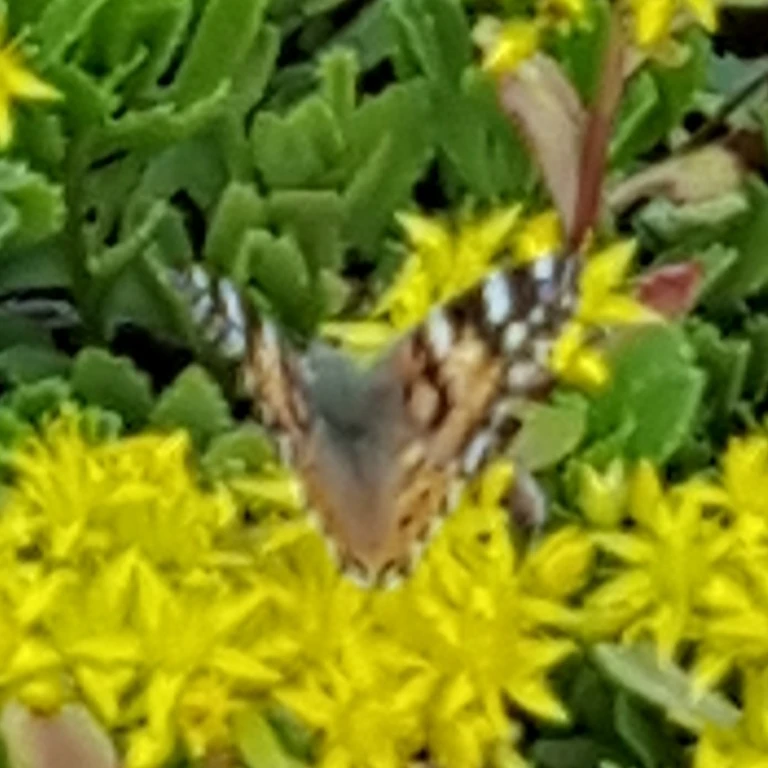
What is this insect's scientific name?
Vanessa cardui
